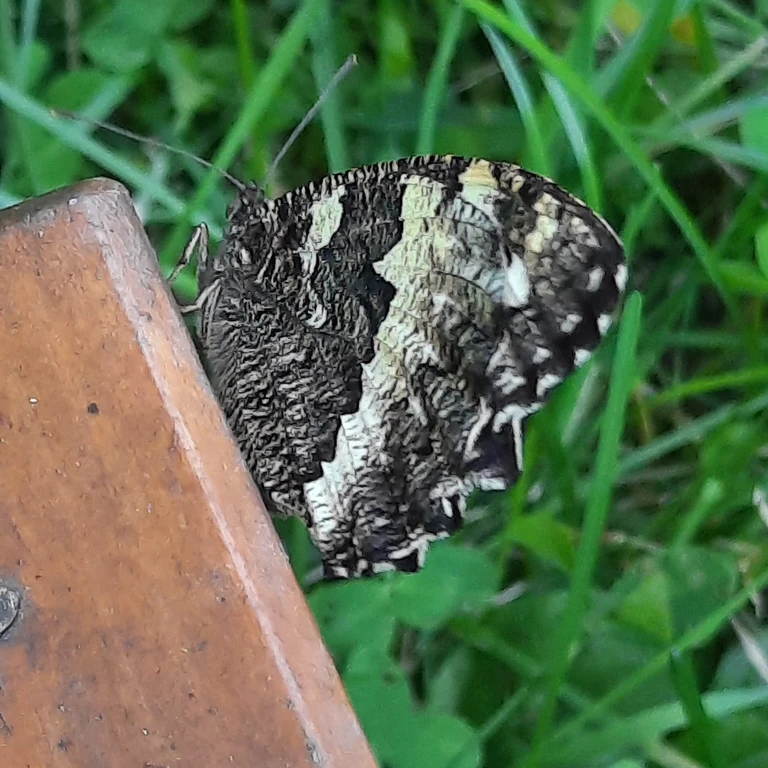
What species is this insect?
Brintesia circe
